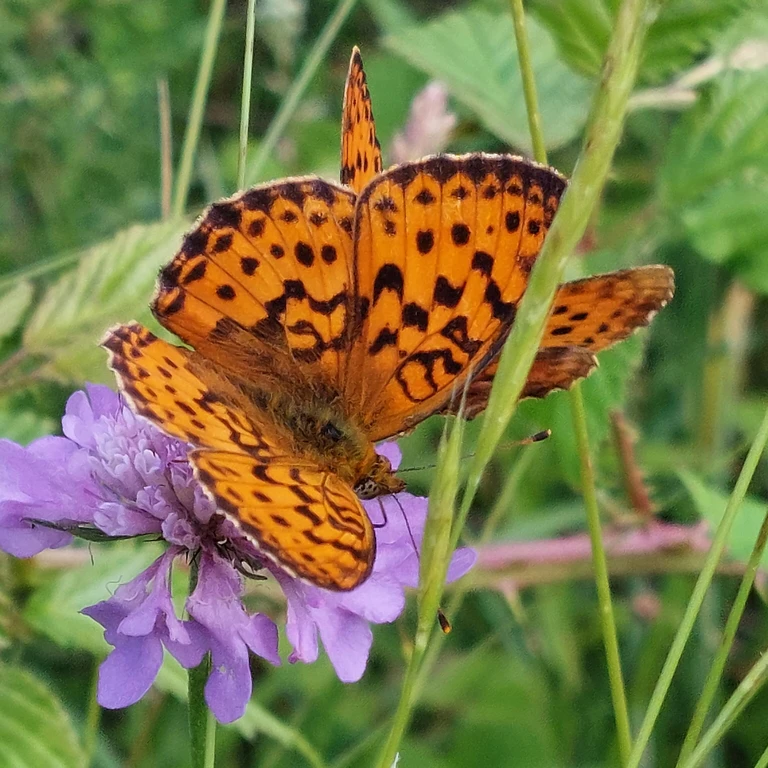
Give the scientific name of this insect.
Brenthis daphne
